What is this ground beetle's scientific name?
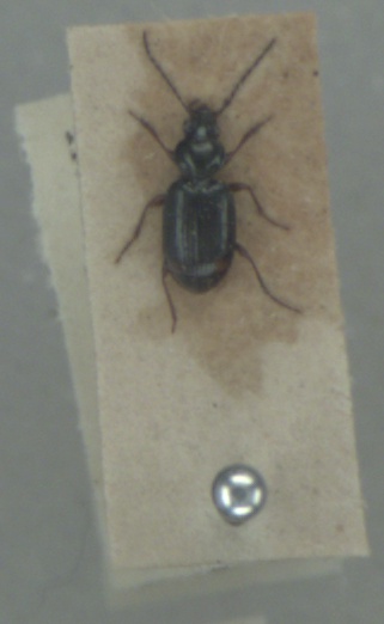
Ocys quinquestriatus
